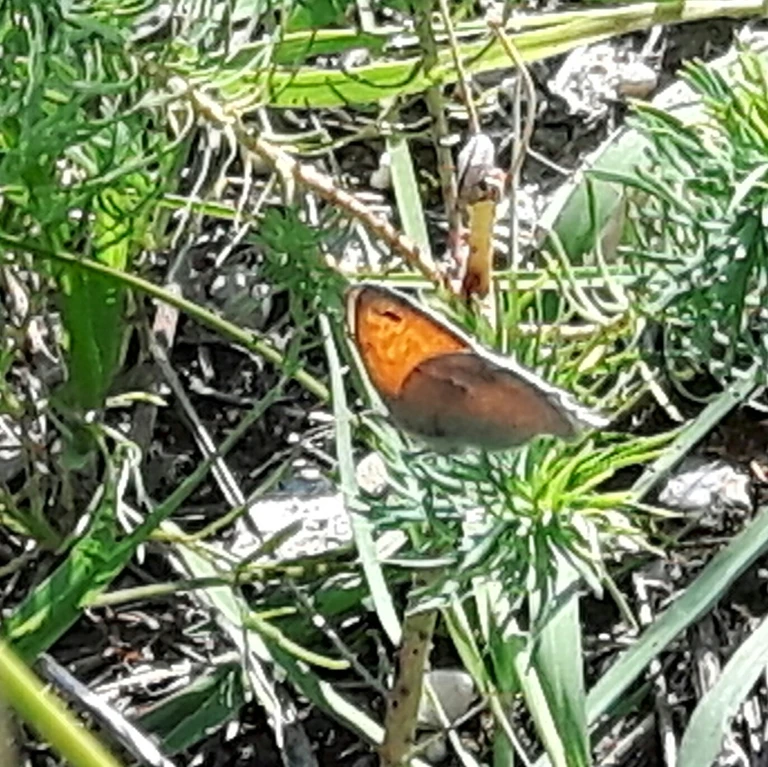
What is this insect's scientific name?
Coenonympha pamphilus
